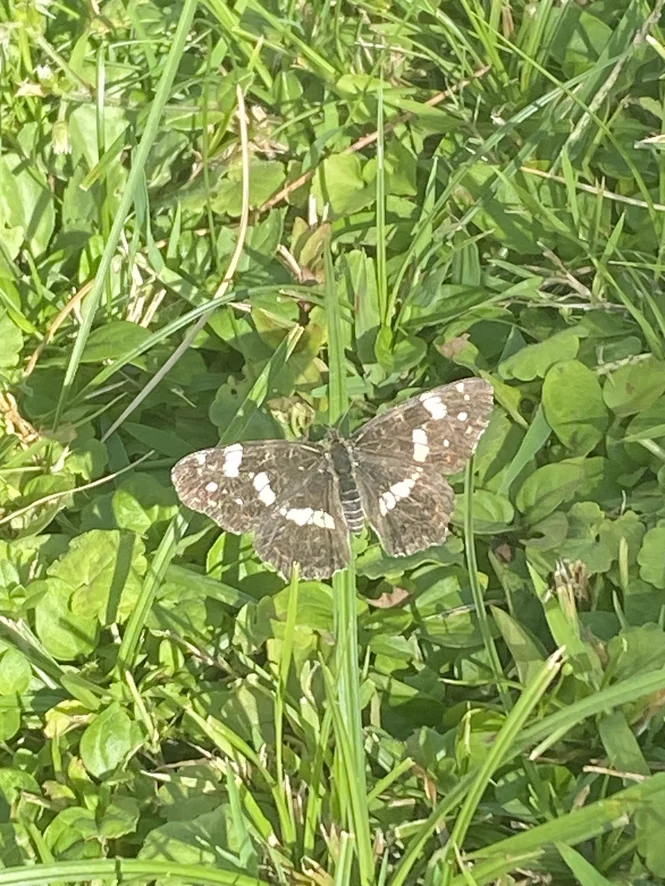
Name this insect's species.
Araschnia levana
